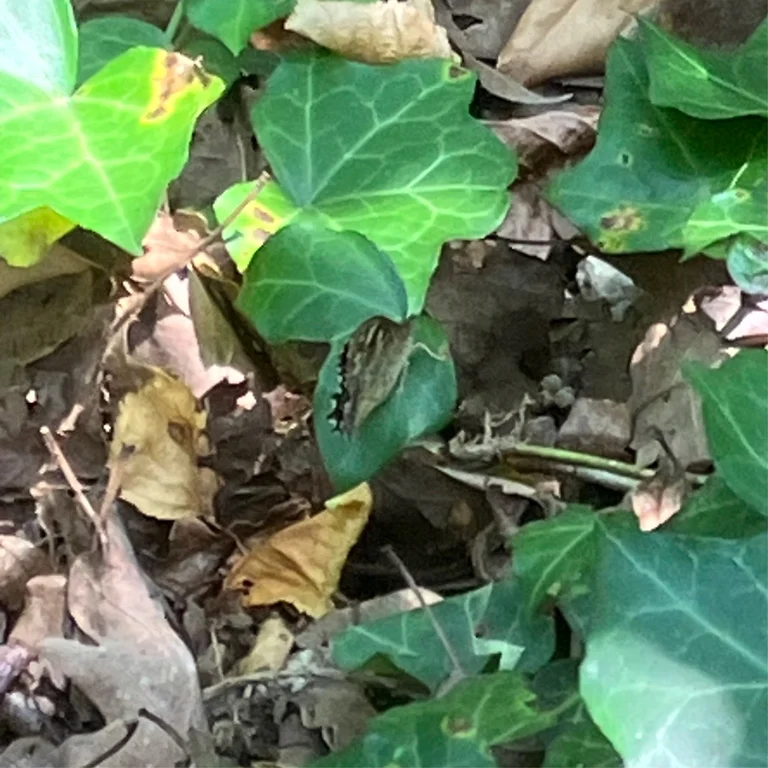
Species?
Pararge aegeria
